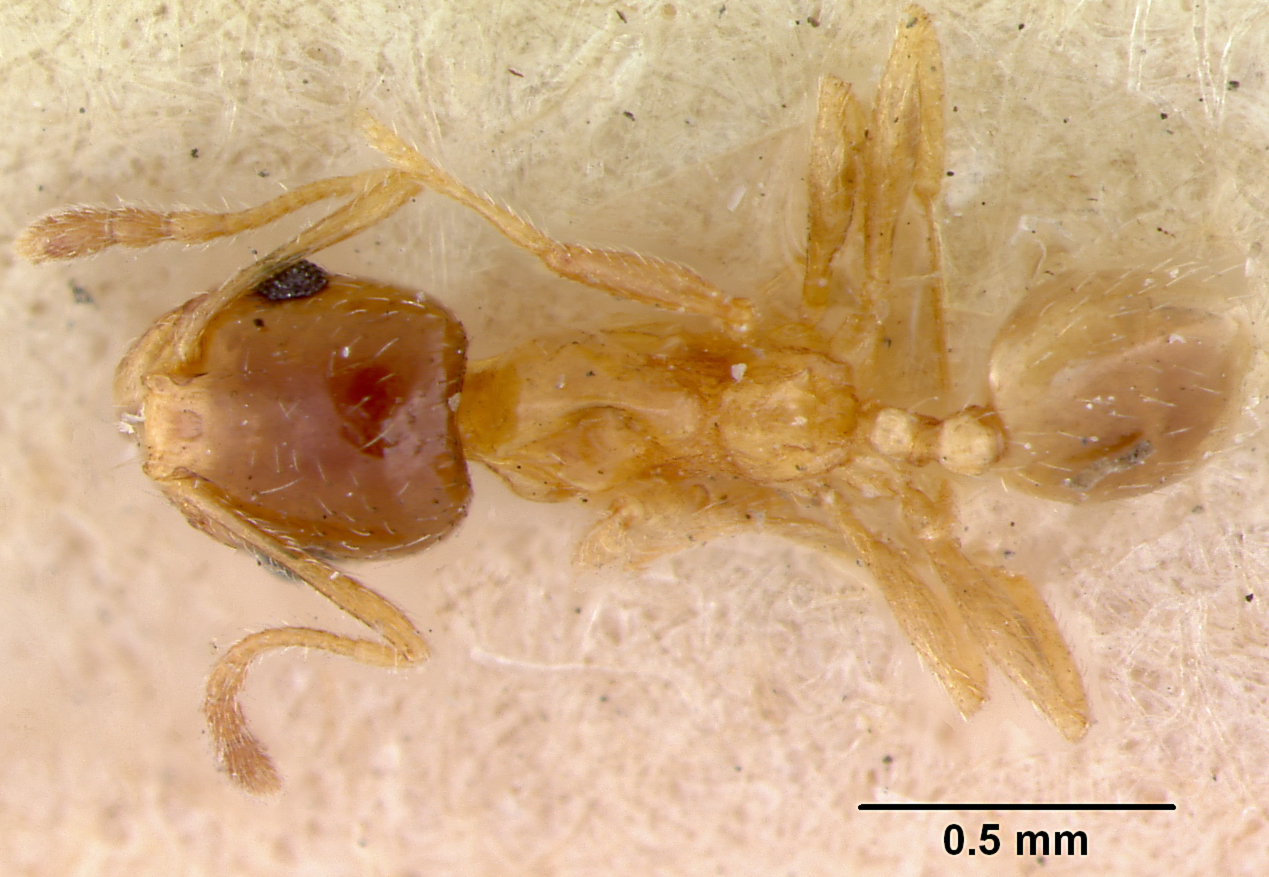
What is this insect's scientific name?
Pheidole californica
